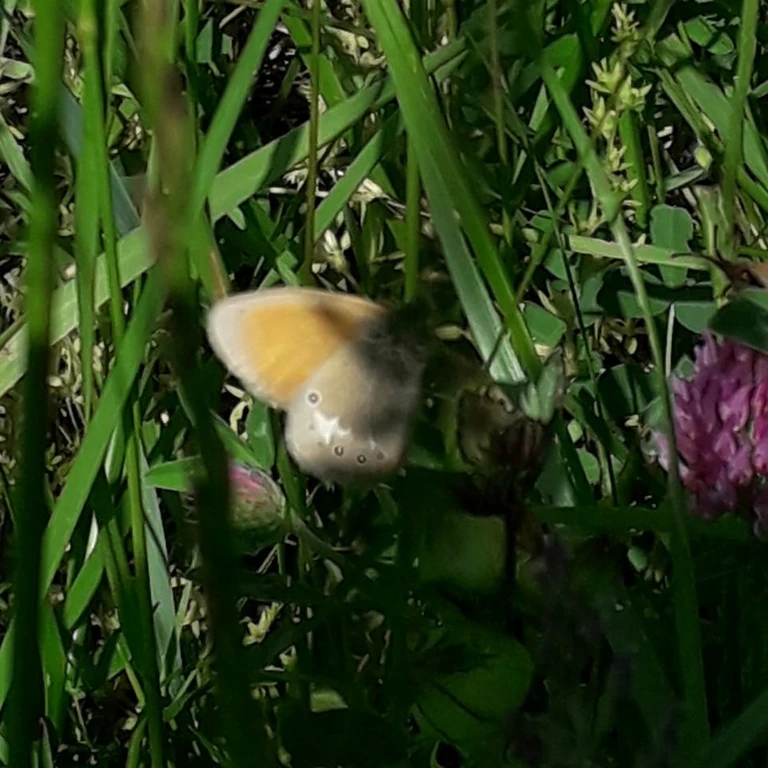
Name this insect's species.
Coenonympha glycerion (also Coenonympha iphis)
